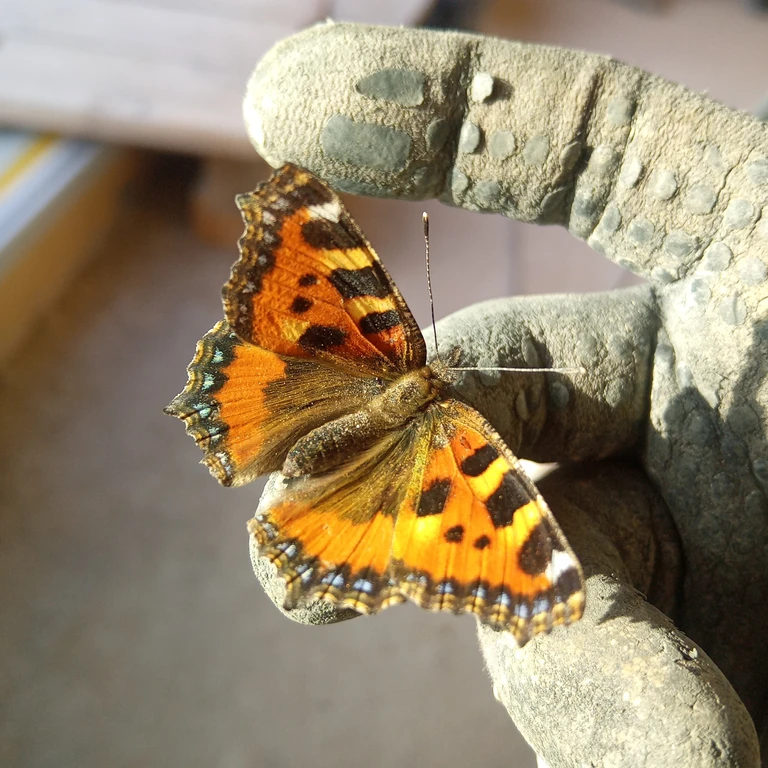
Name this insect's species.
Aglais urticae
